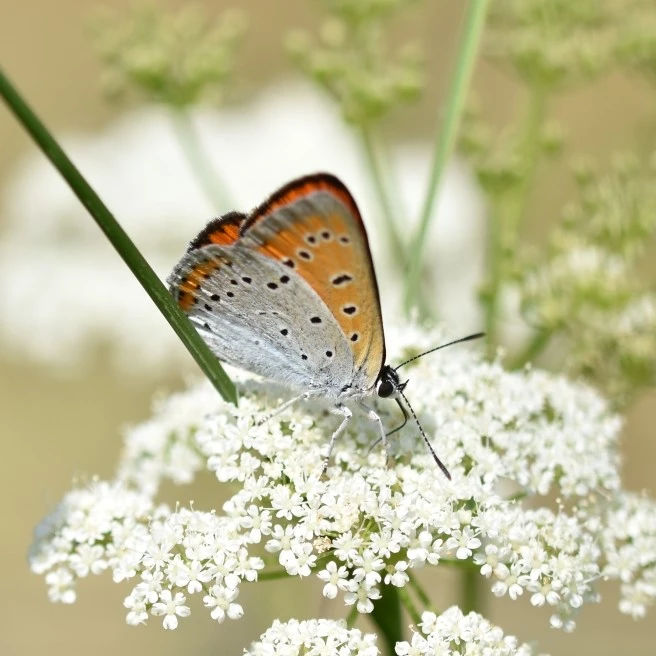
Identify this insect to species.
Lycaena dispar
